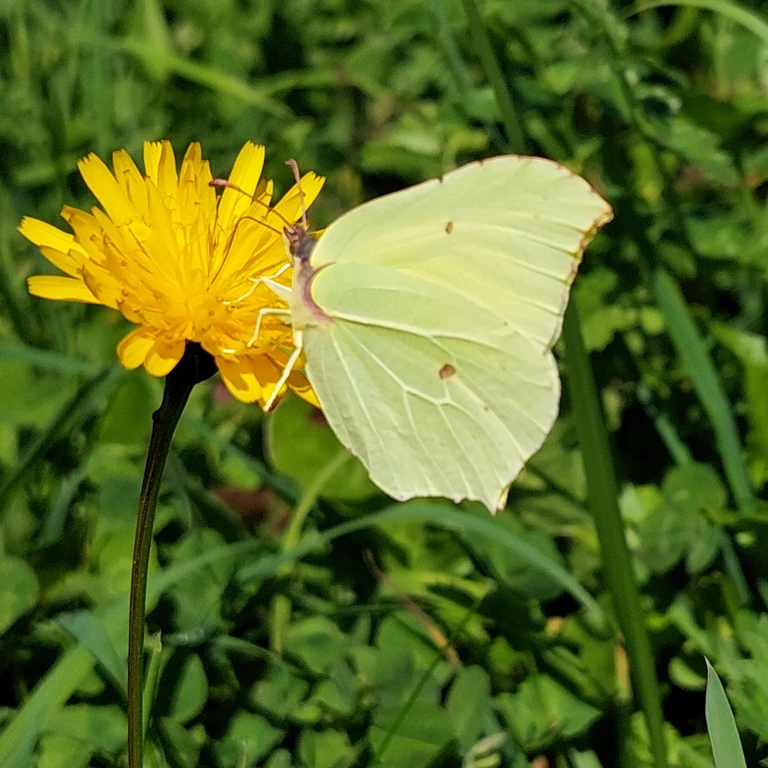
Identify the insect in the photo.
Gonepteryx rhamni
